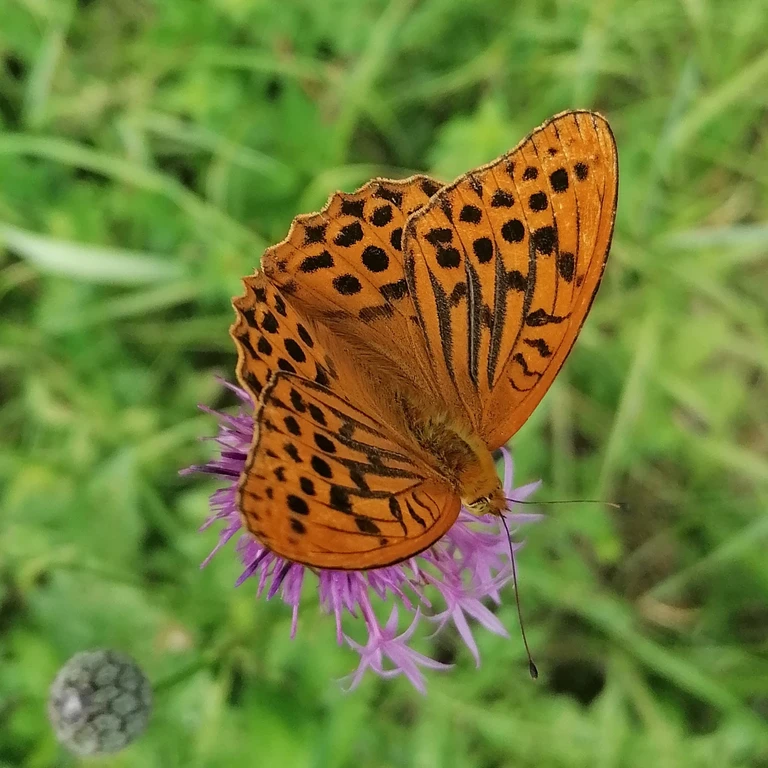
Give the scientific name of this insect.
Argynnis paphia
